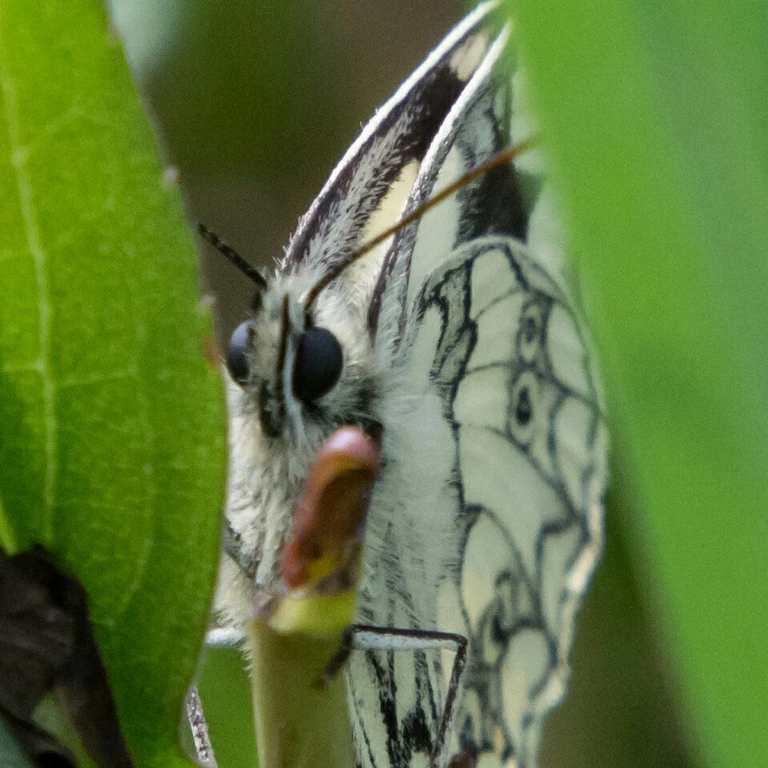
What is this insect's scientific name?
Melanargia galathea
